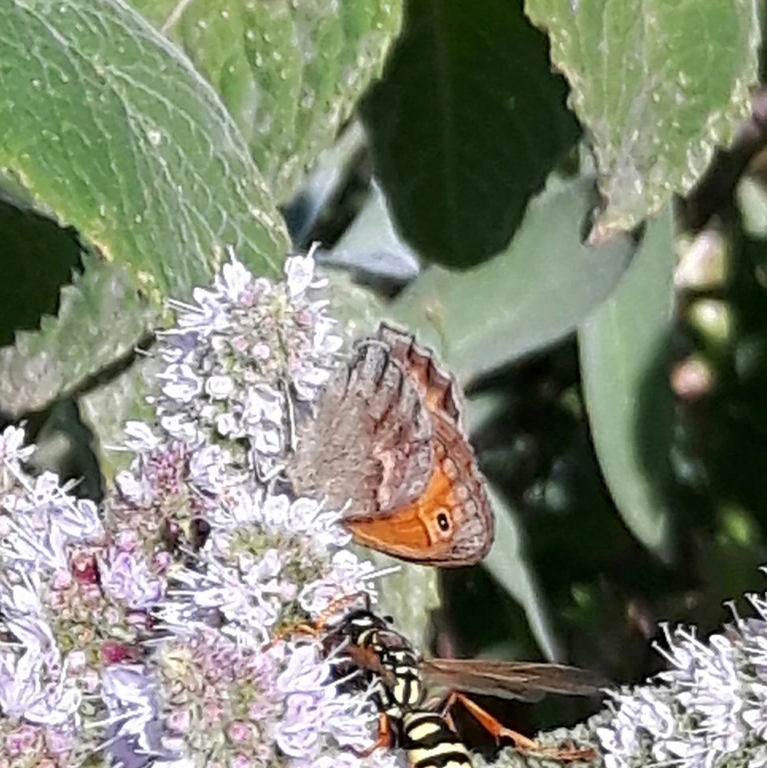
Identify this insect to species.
Coenonympha pamphilus
